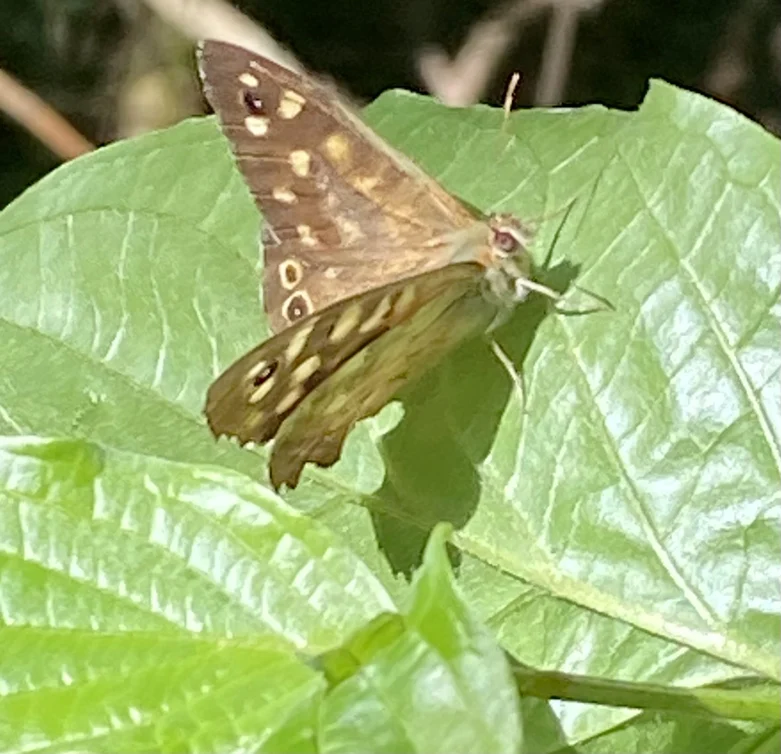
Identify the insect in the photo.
Pararge aegeria
